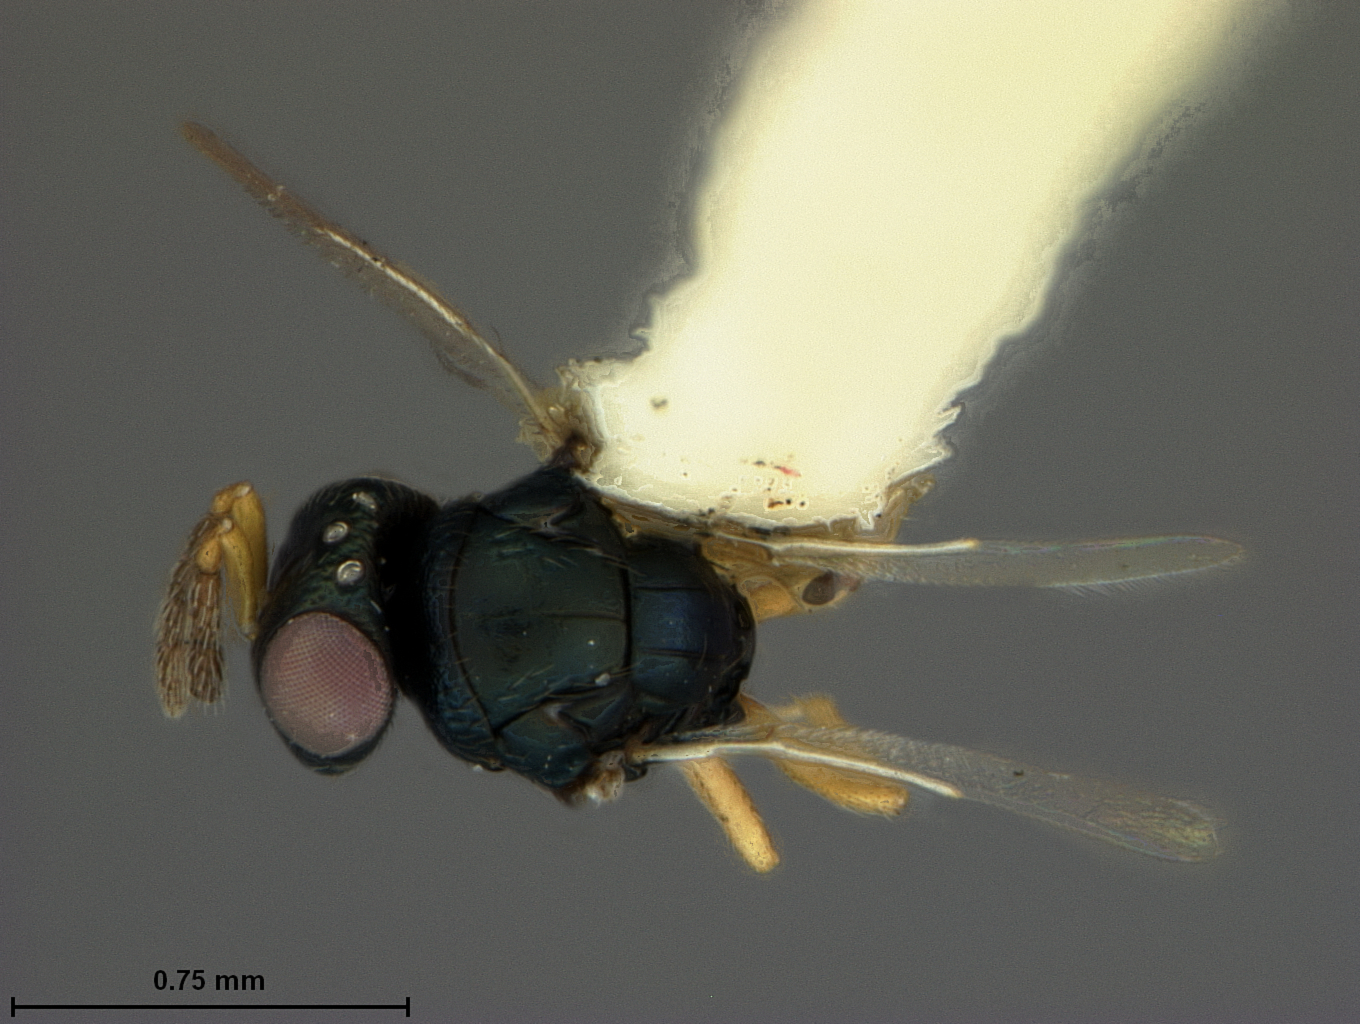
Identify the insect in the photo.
Tetrastichus philippinensis
